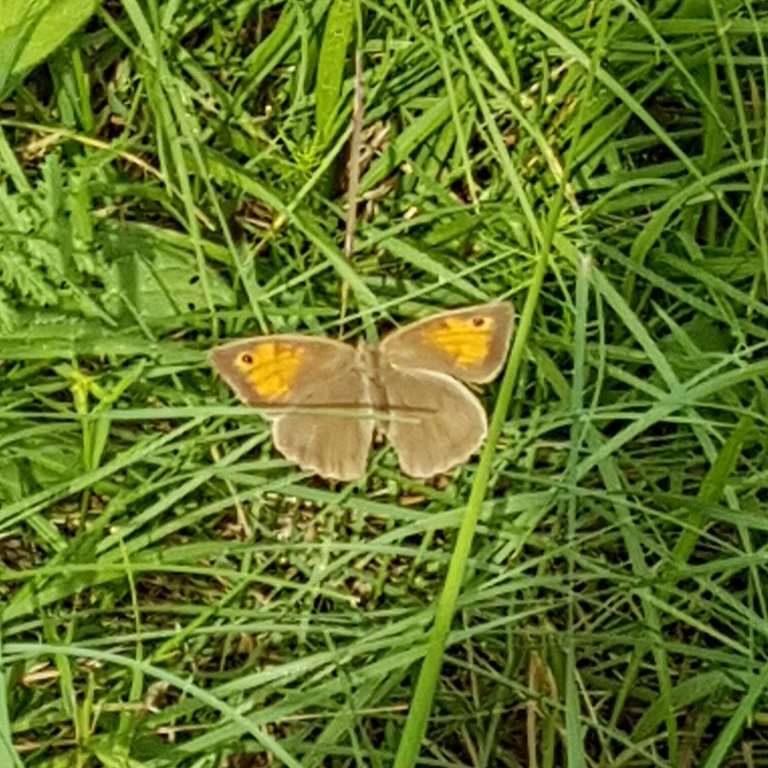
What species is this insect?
Maniola jurtina
